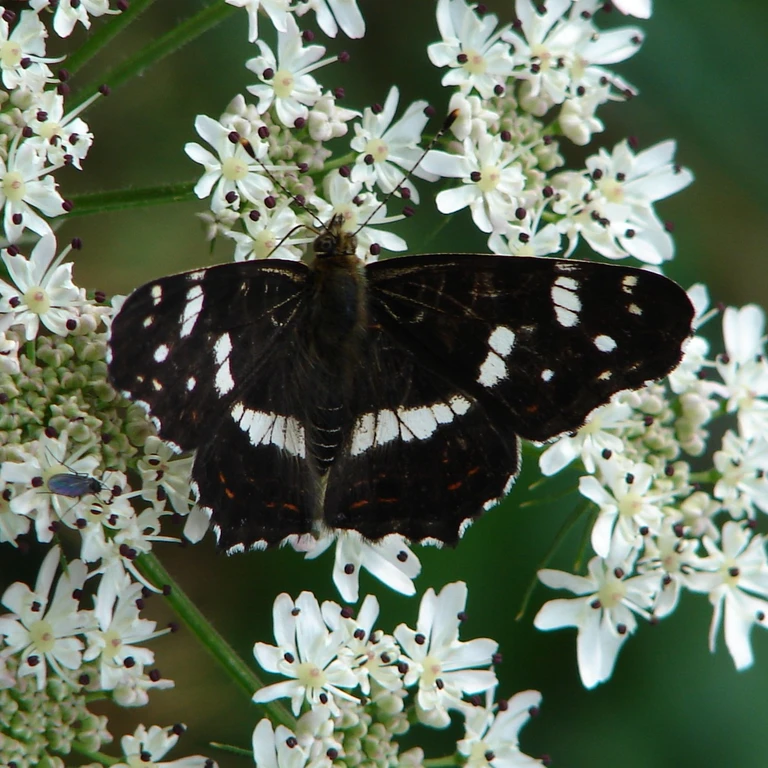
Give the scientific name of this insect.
Araschnia levana
